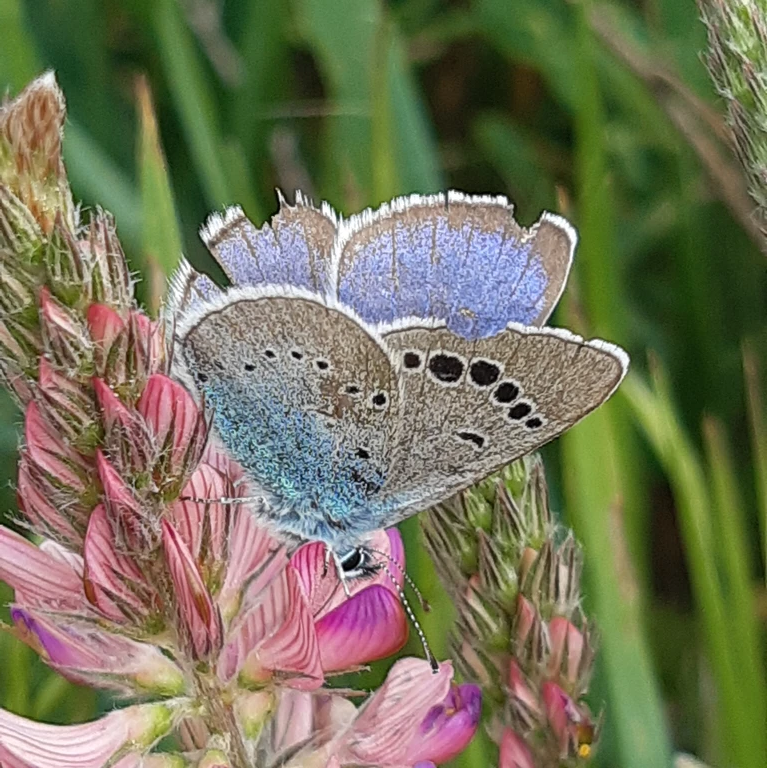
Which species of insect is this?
Glaucopsyche alexis
